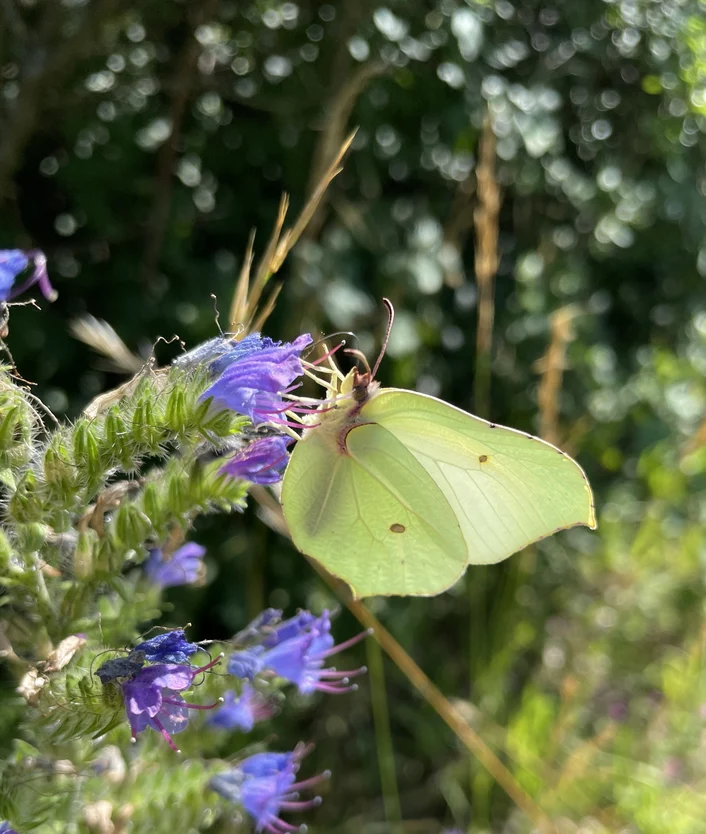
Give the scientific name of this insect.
Gonepteryx rhamni
